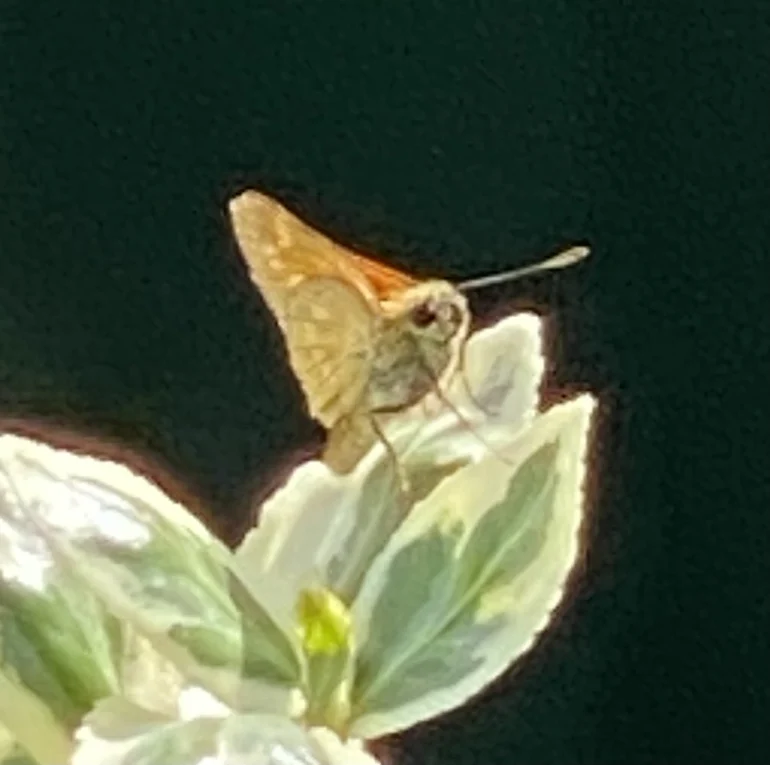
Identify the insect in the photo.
Ochlodes sylvanus (also Ochlodes venata)
